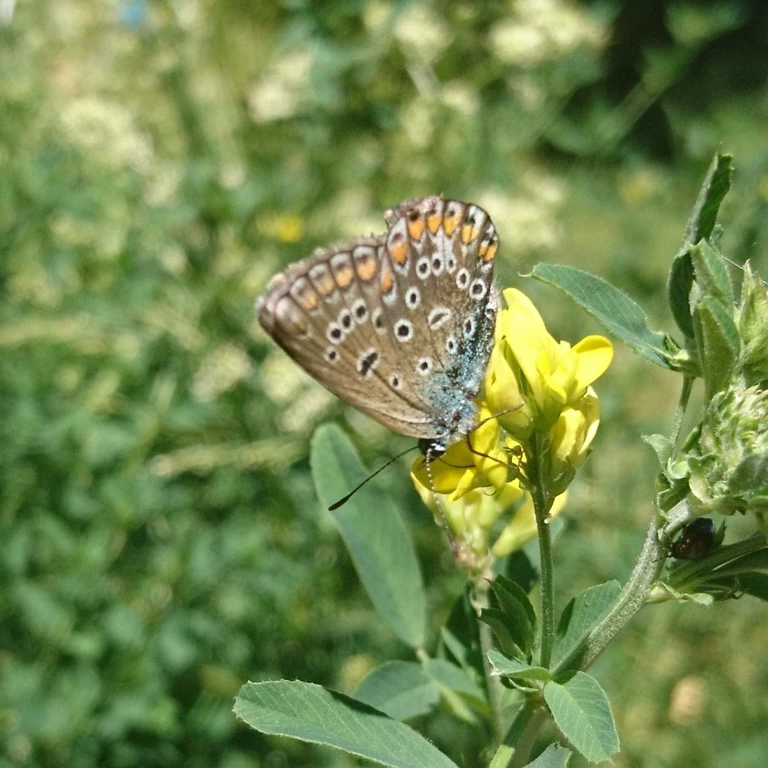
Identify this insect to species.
Polyommatus icarus
